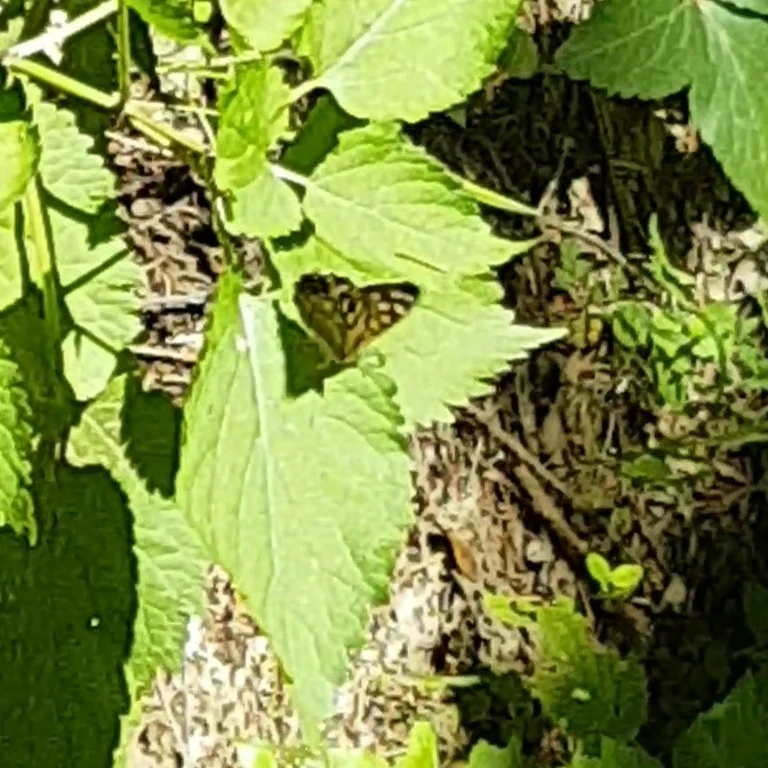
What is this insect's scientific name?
Pararge aegeria
